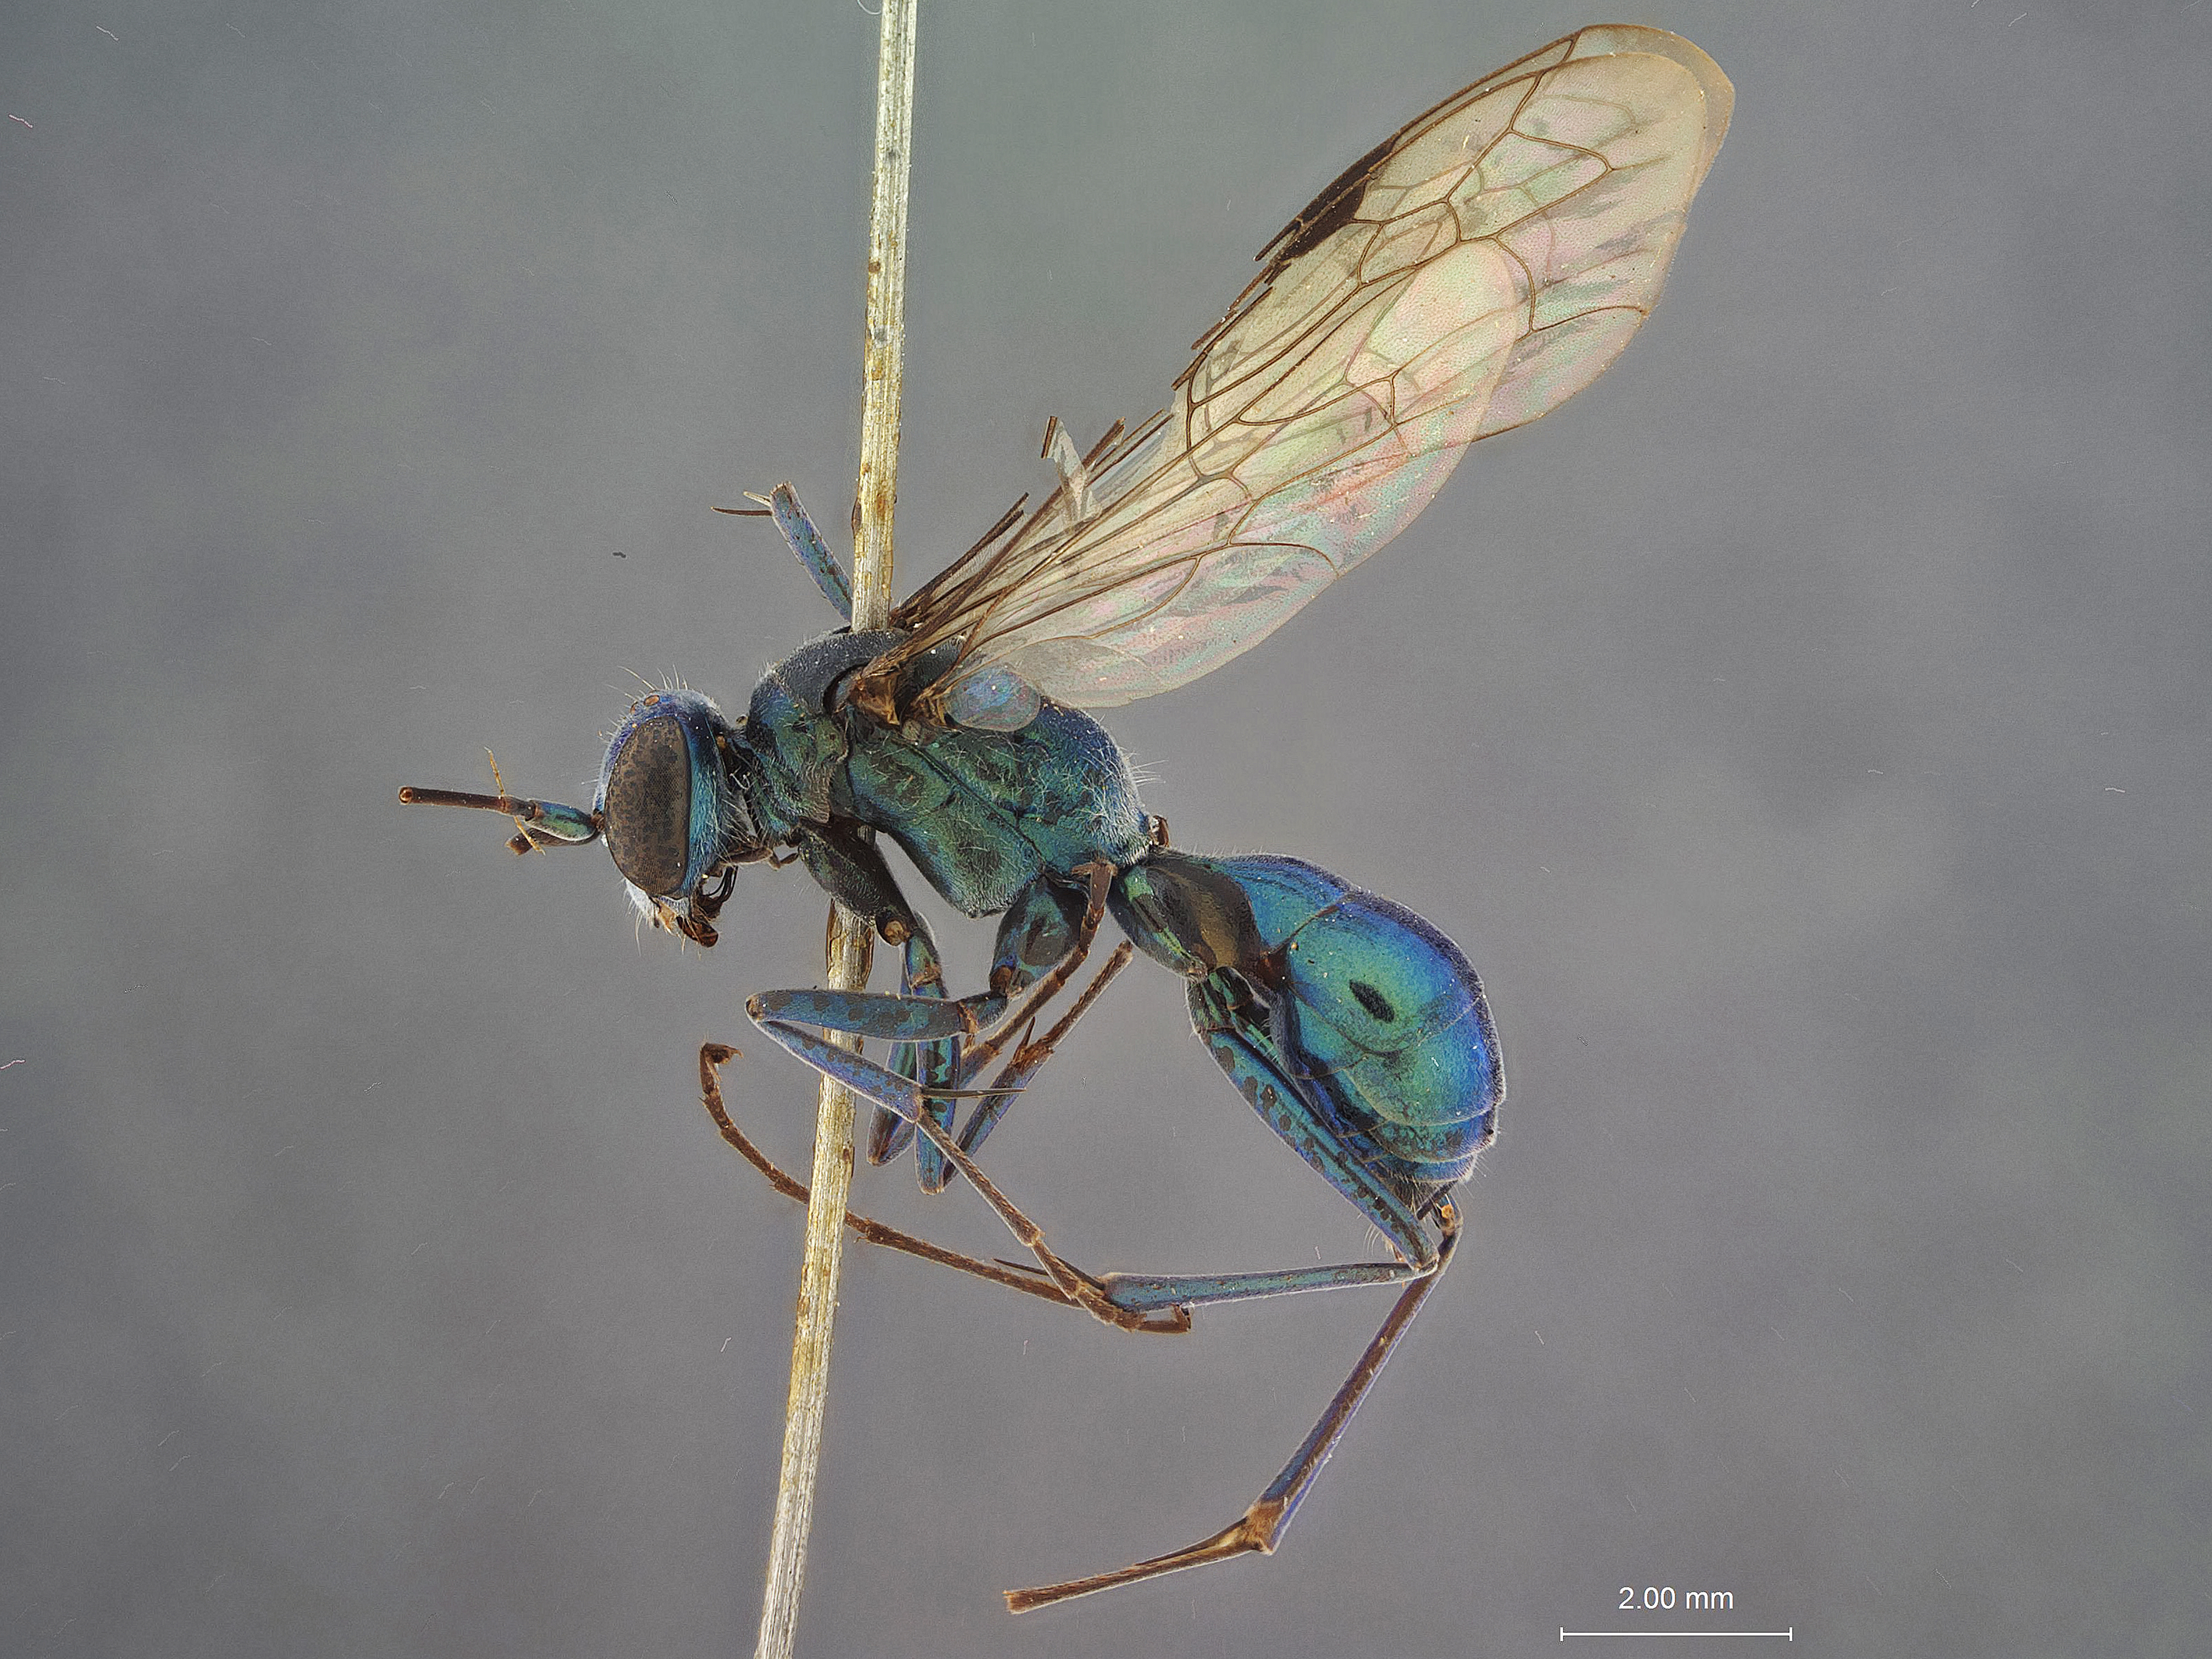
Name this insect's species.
Calagenia chloranthe
